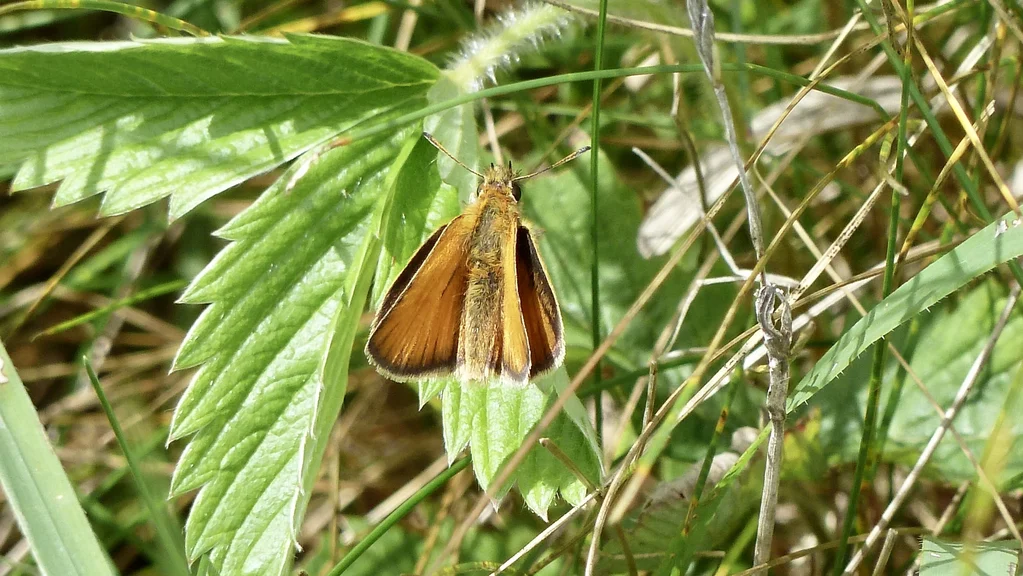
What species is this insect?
Thymelicus lineola
